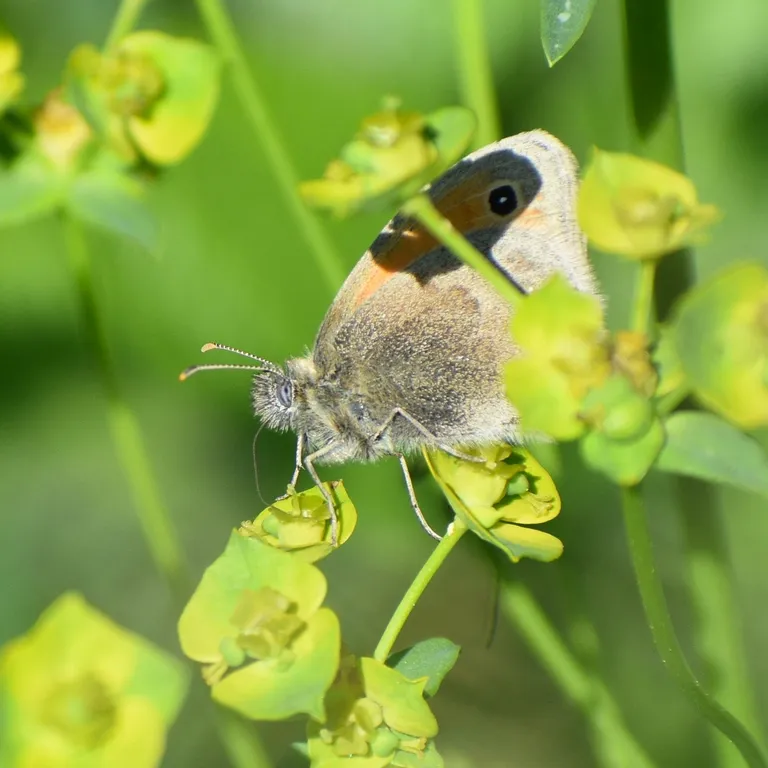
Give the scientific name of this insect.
Coenonympha pamphilus
